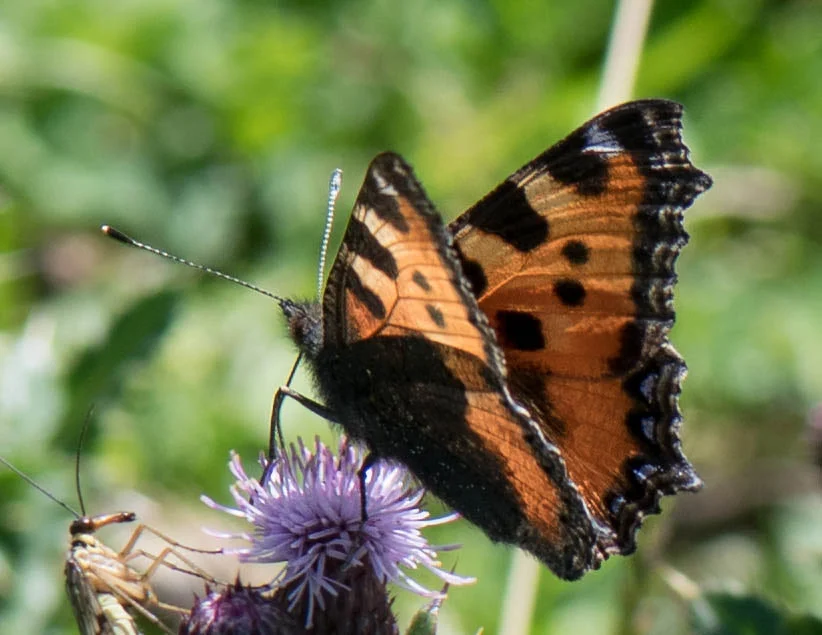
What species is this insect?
Aglais urticae
